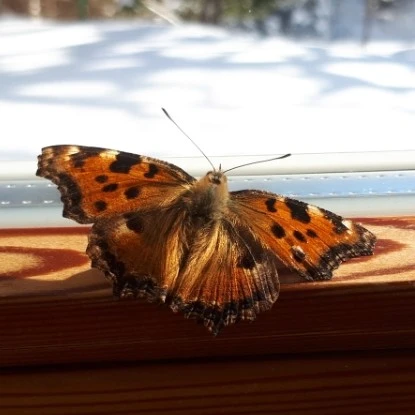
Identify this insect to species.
Nymphalis polychloros
